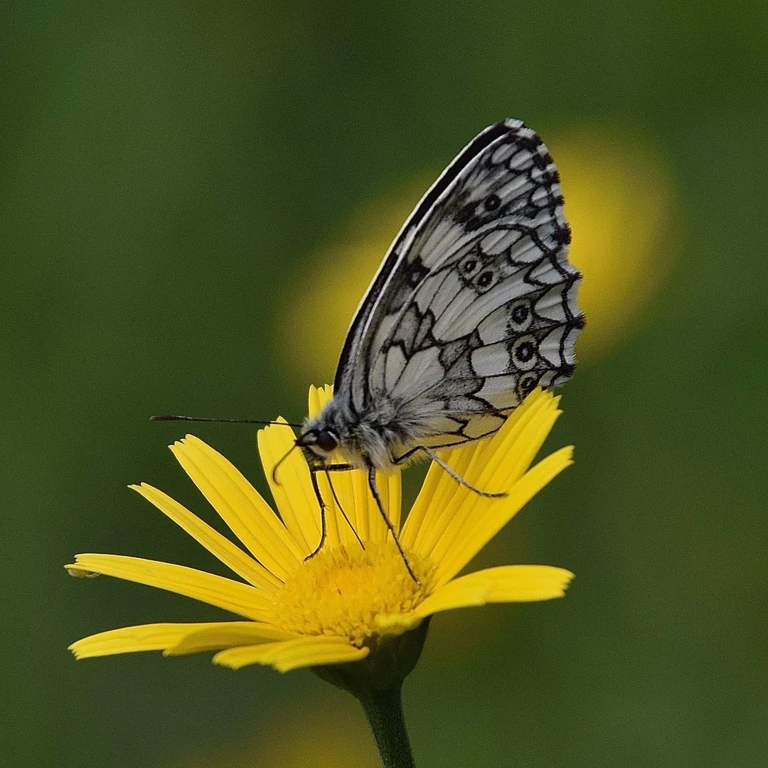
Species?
Melanargia galathea
